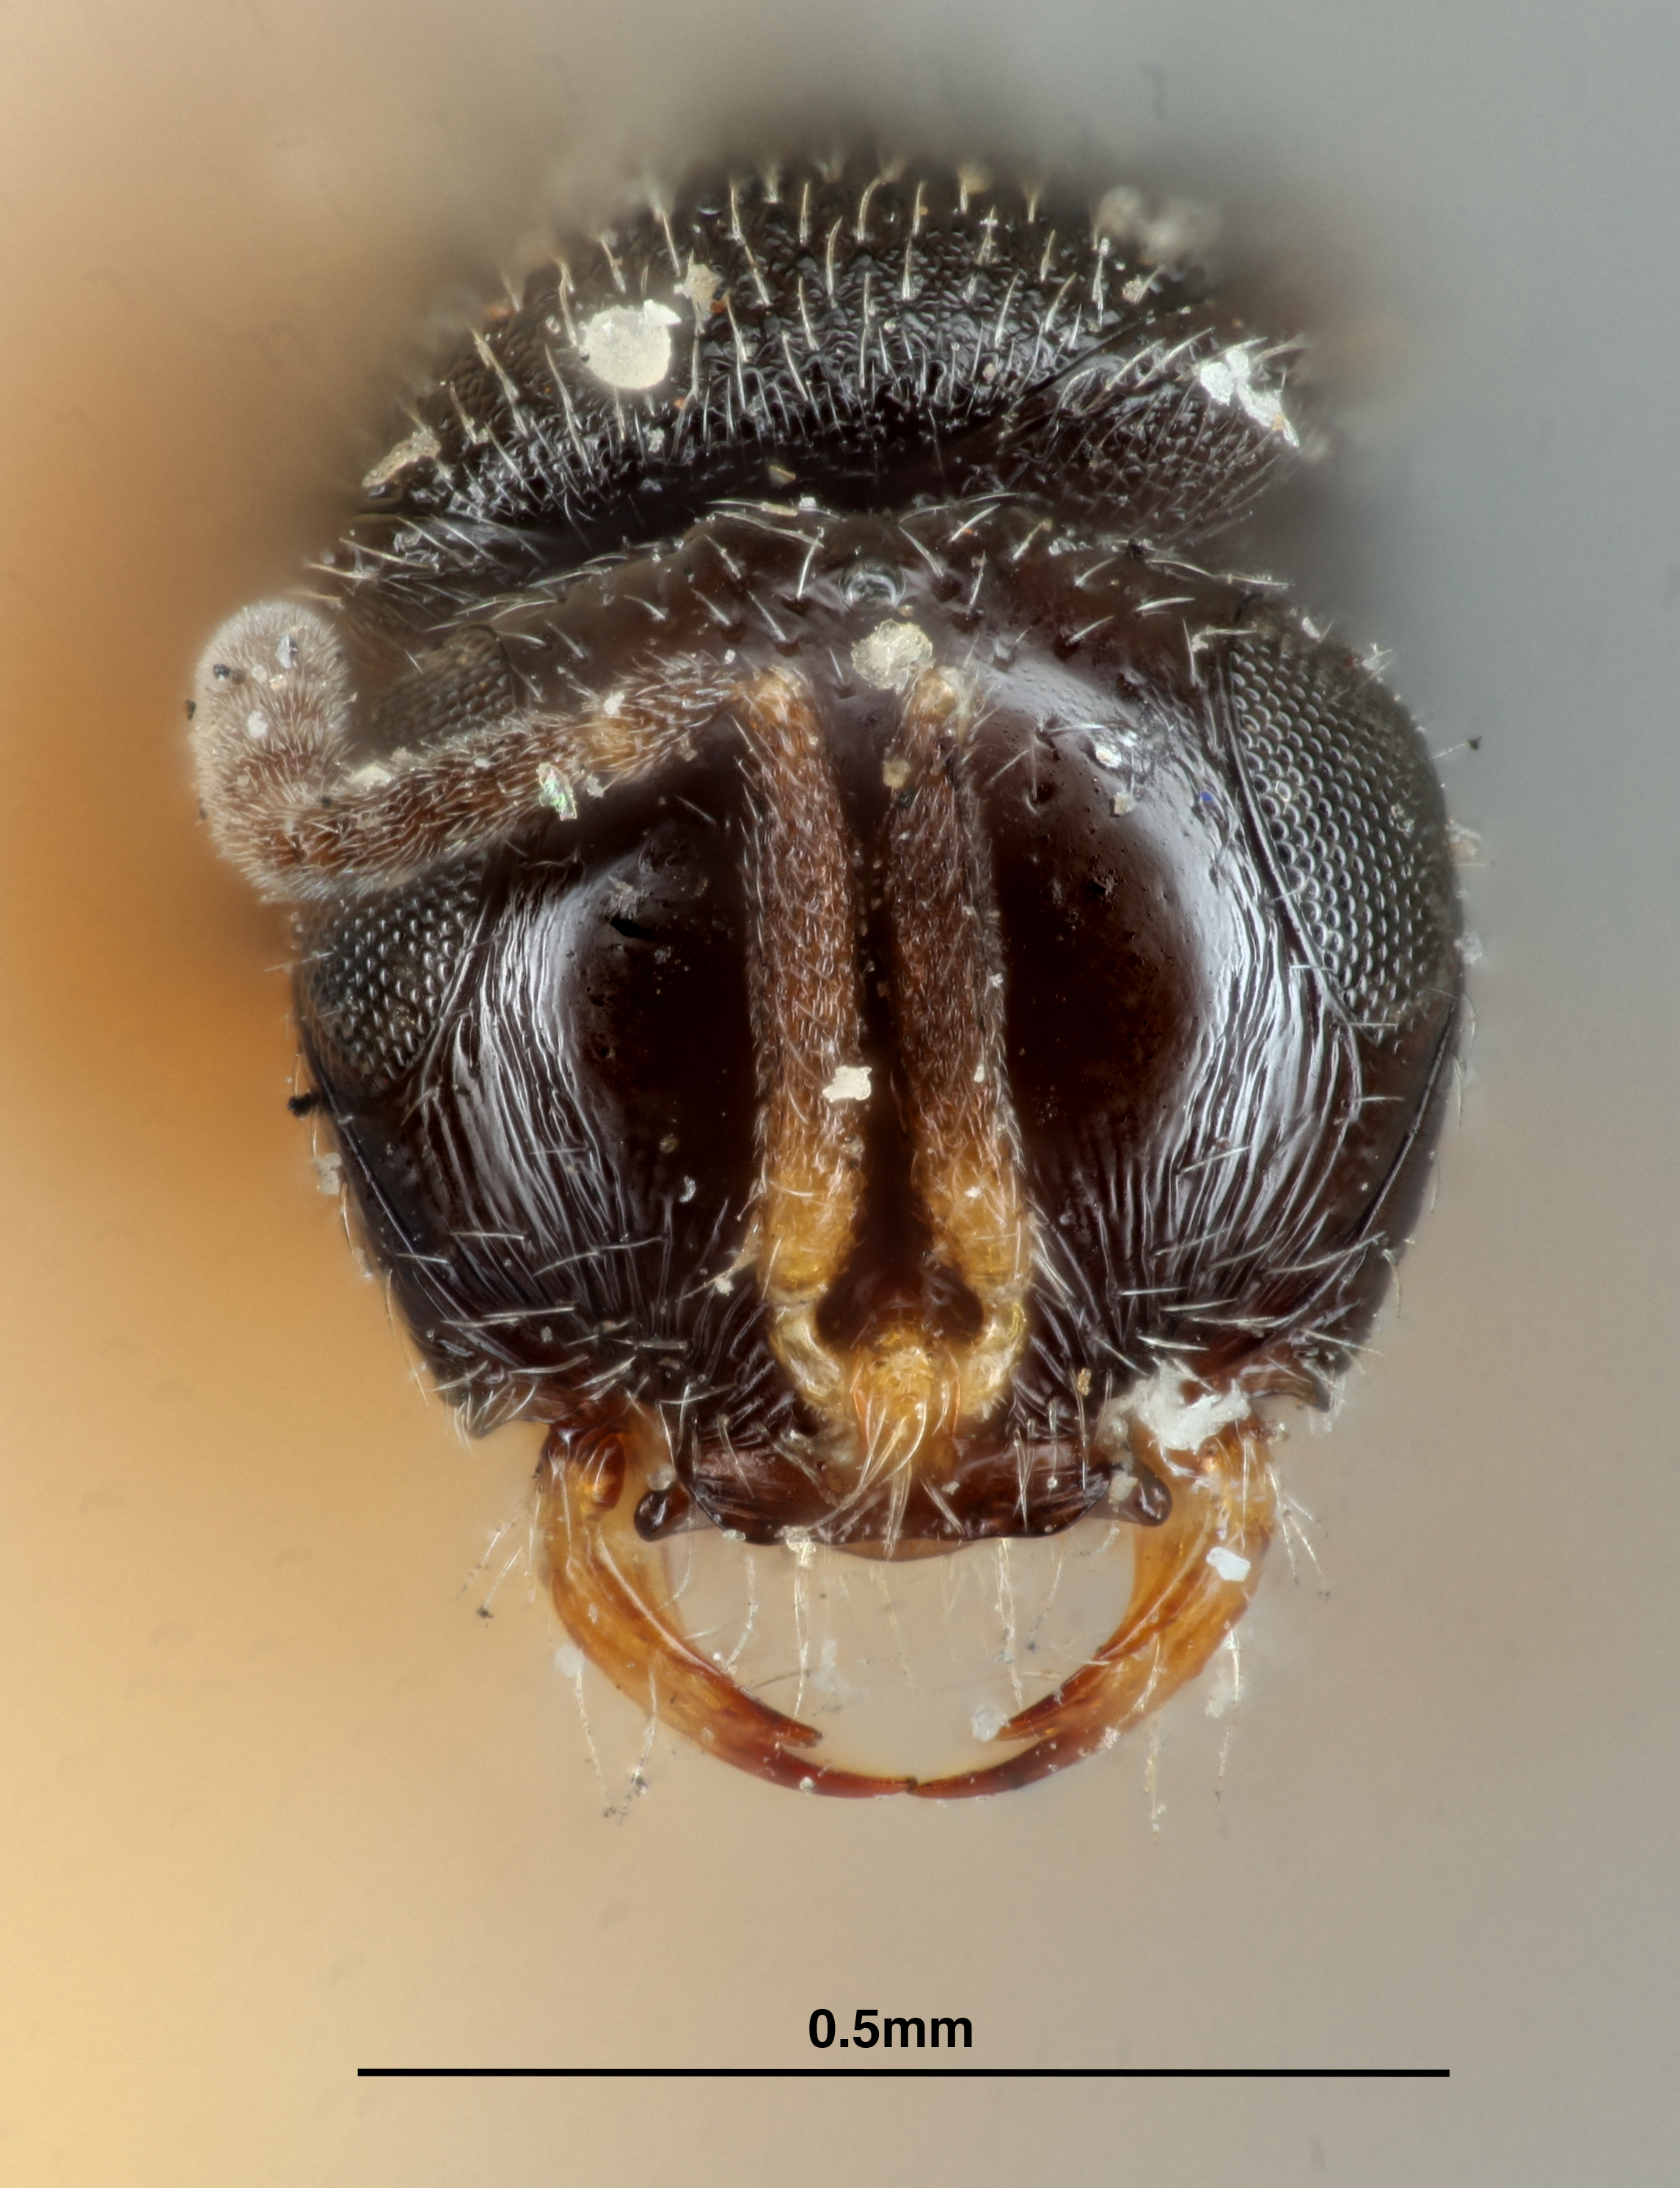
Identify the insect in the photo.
Prosacantha mandibularis
